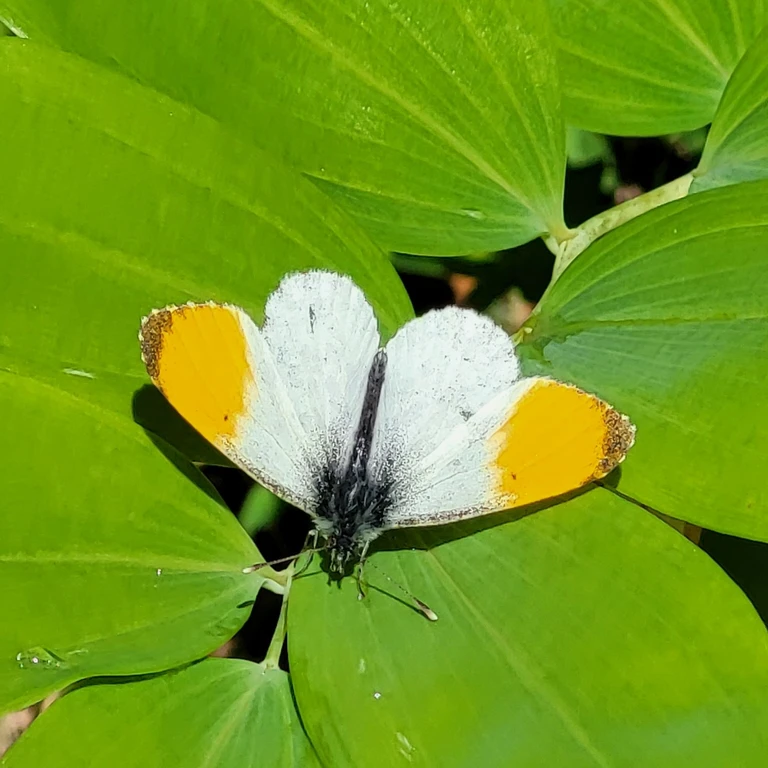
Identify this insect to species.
Anthocharis cardamines
